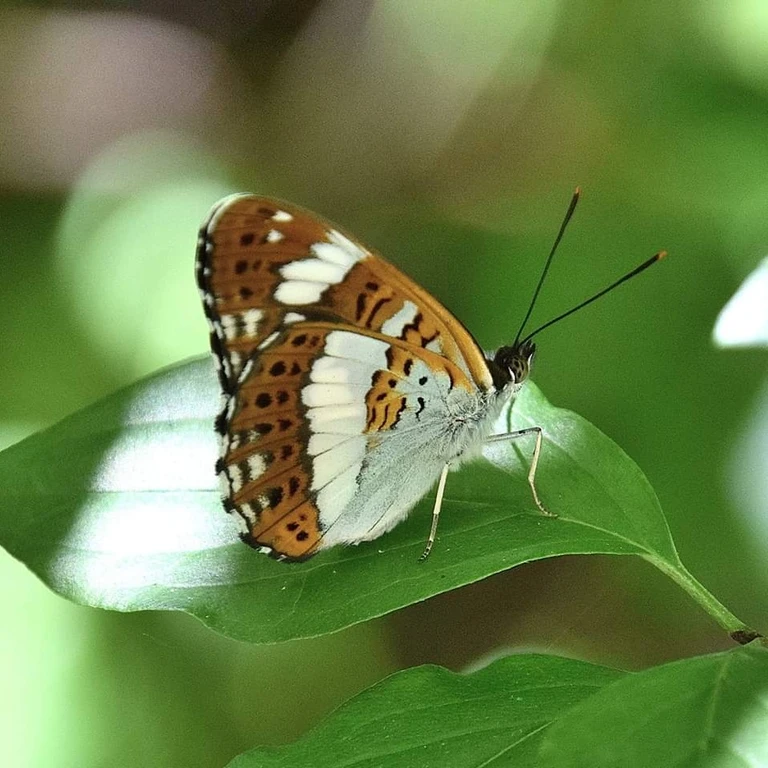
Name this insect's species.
Limenitis camilla (also Ladoga camilla)
